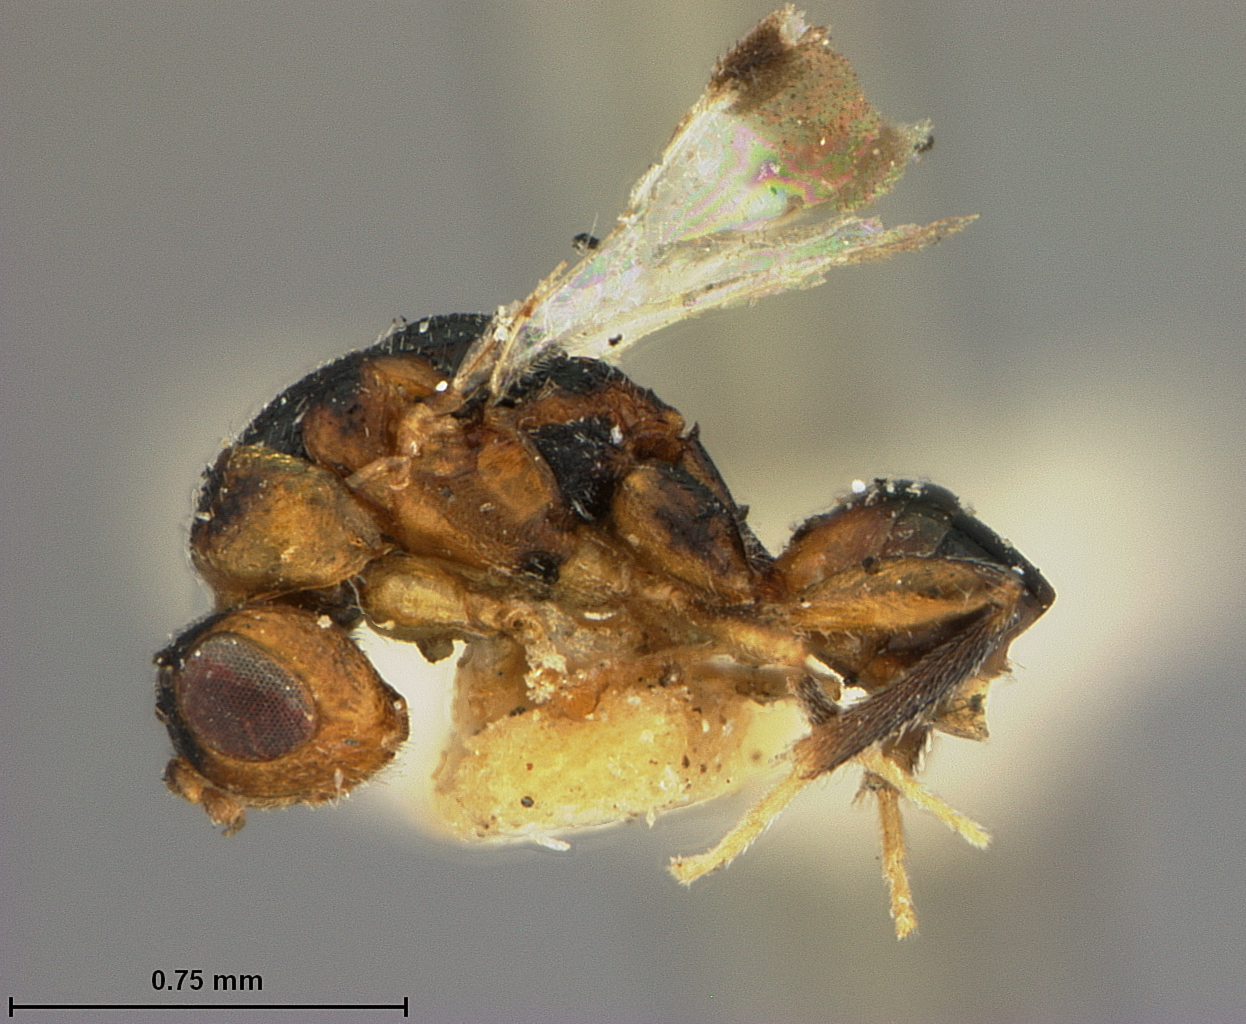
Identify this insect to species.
Decatoma phellos
